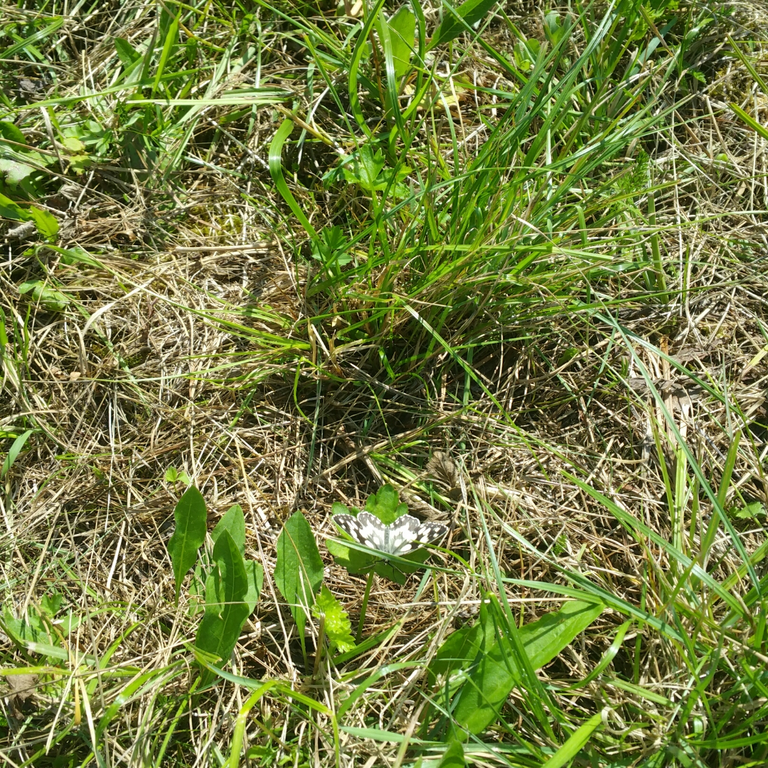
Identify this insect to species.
Melanargia galathea
